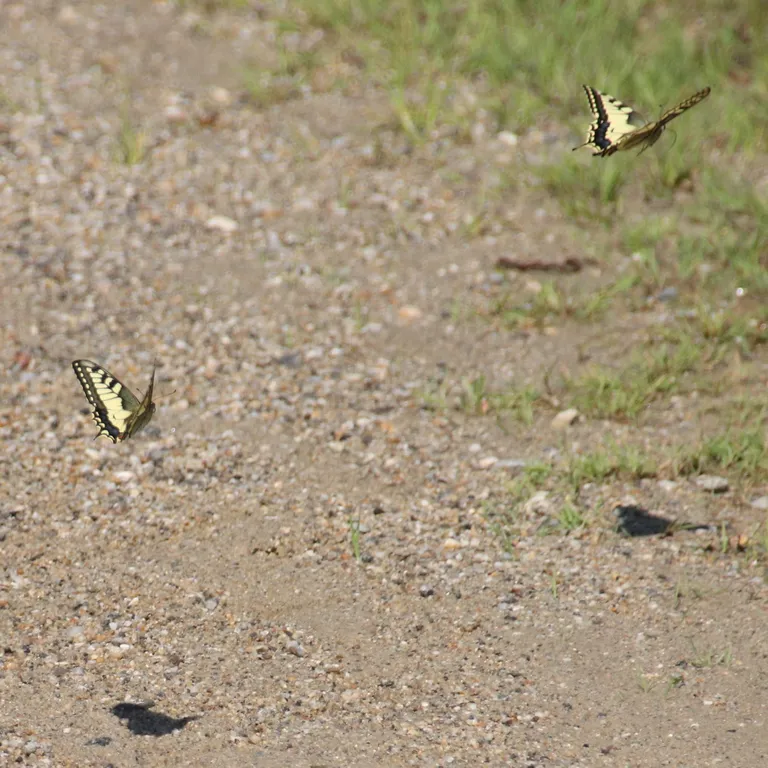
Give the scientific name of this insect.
Papilio machaon
